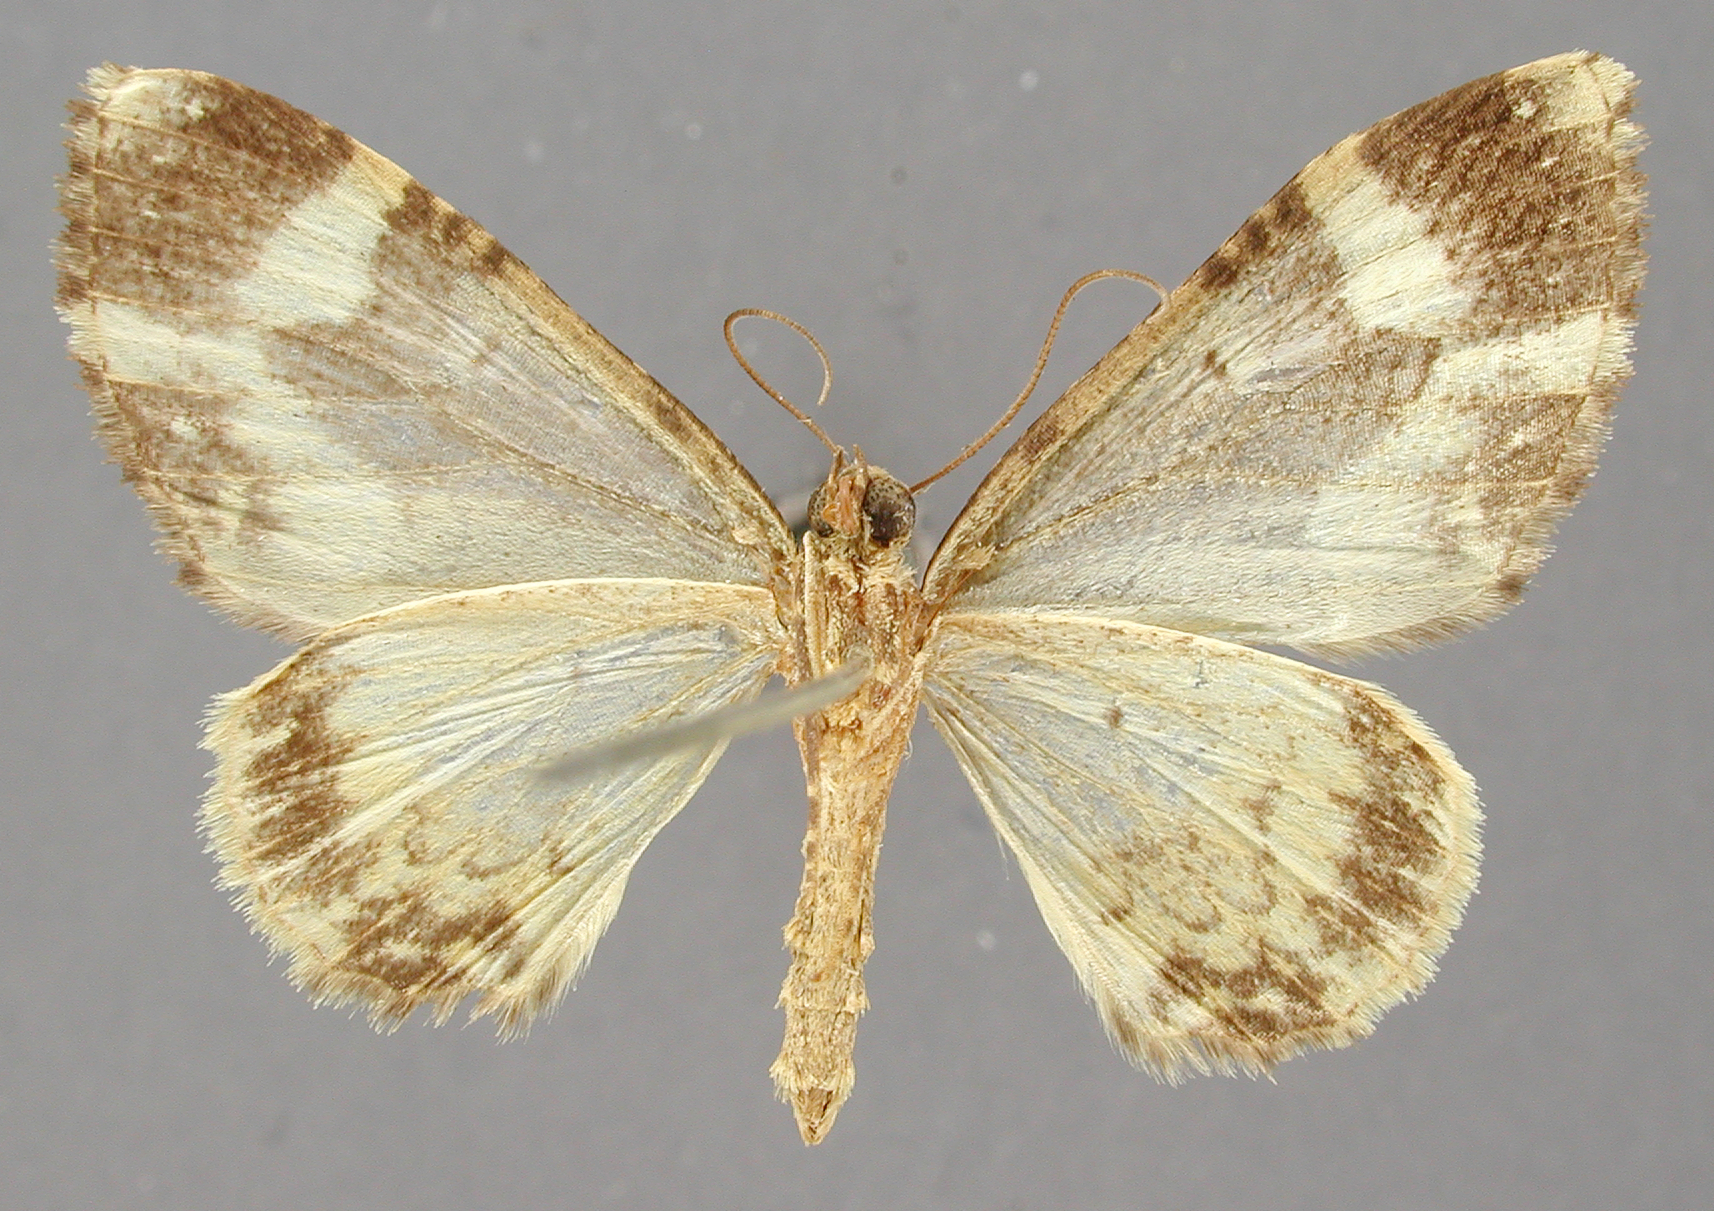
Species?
Hammaptera obnubilata
